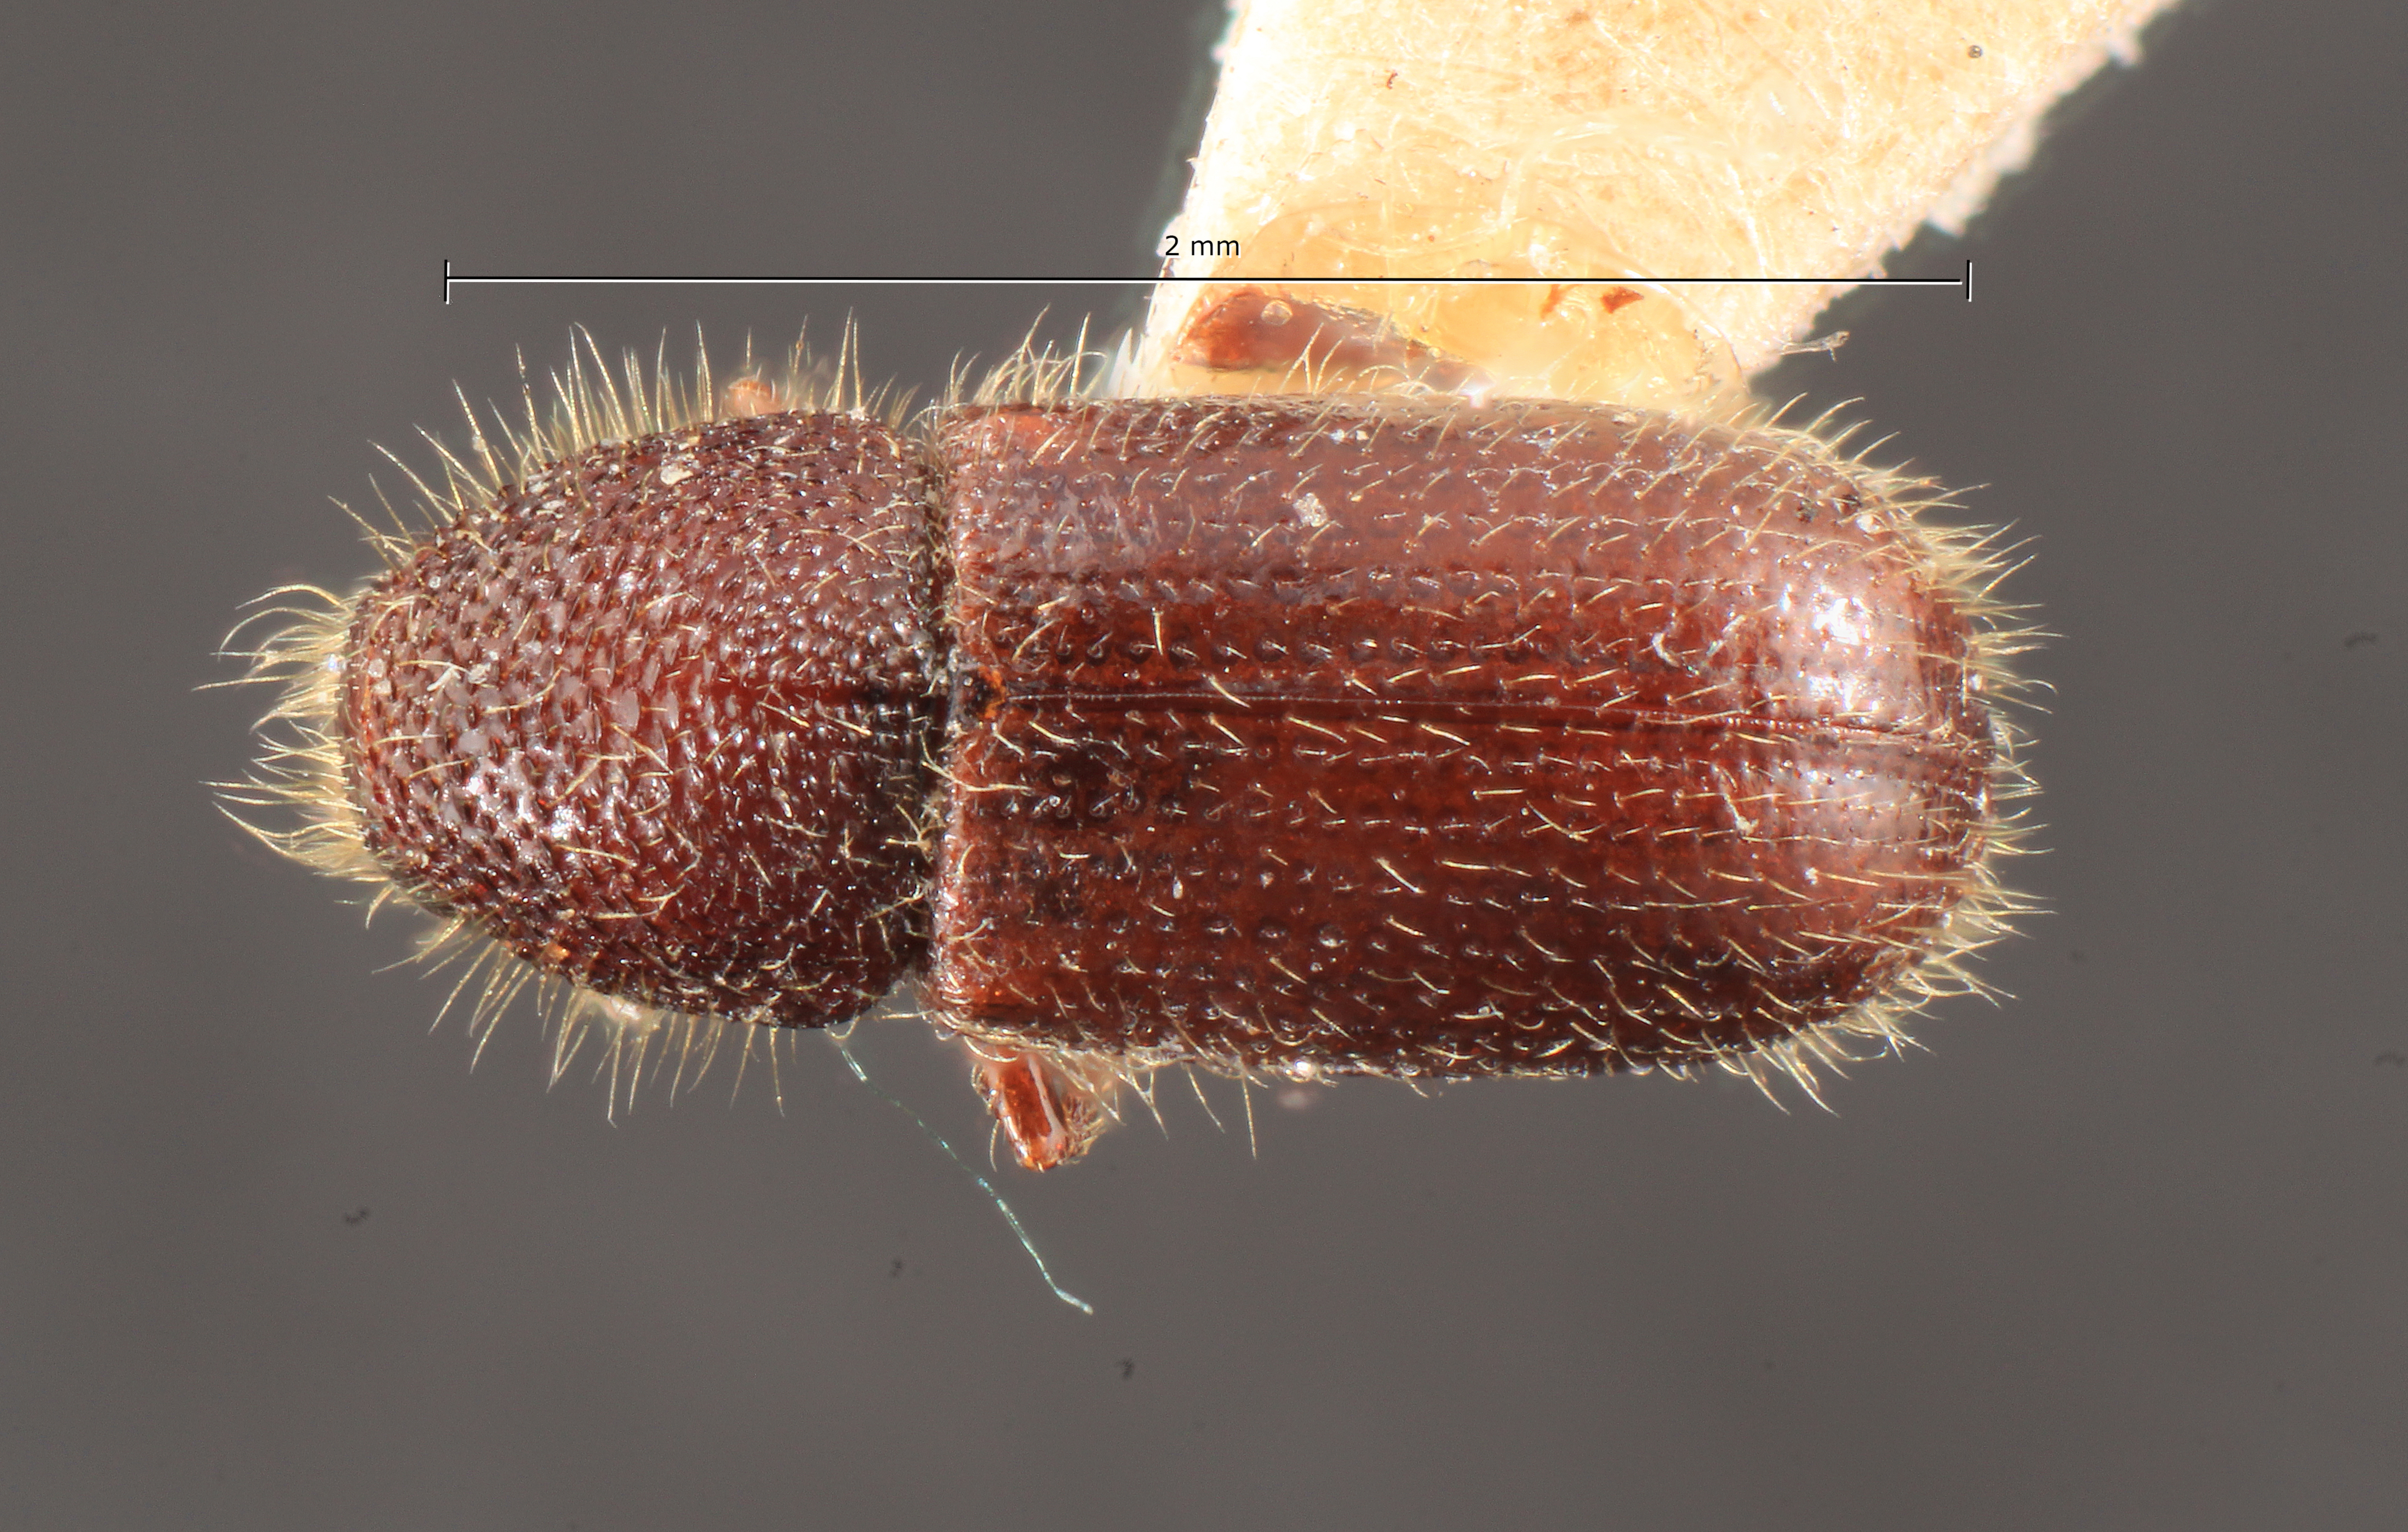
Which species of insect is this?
Dryocoetes picipennis
